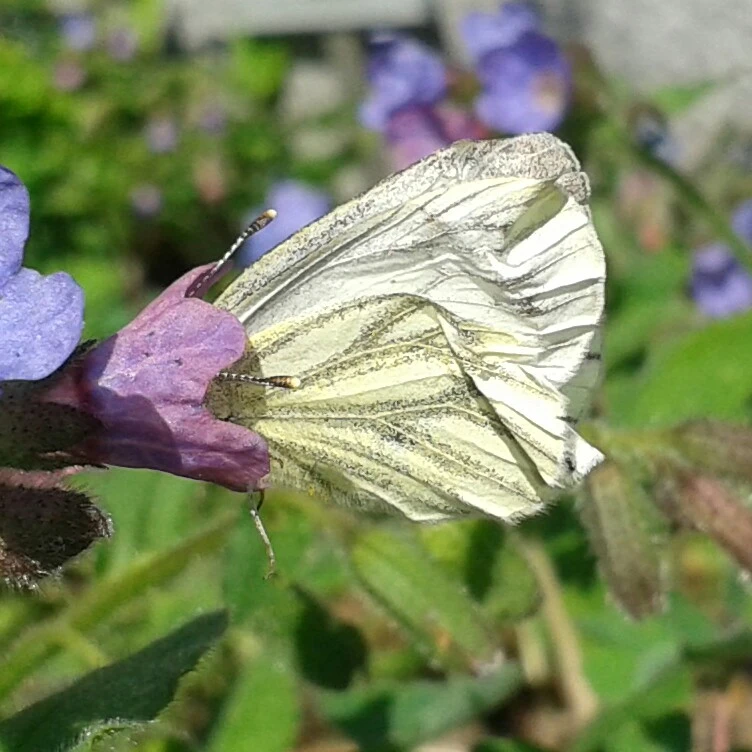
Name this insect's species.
Pieris napi
